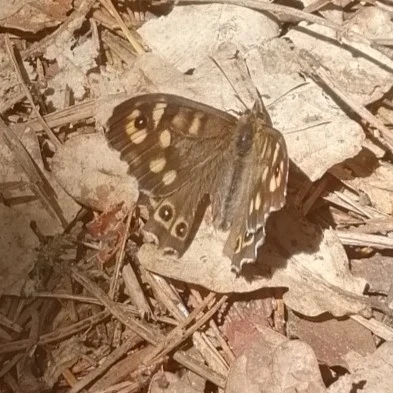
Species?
Pararge aegeria
